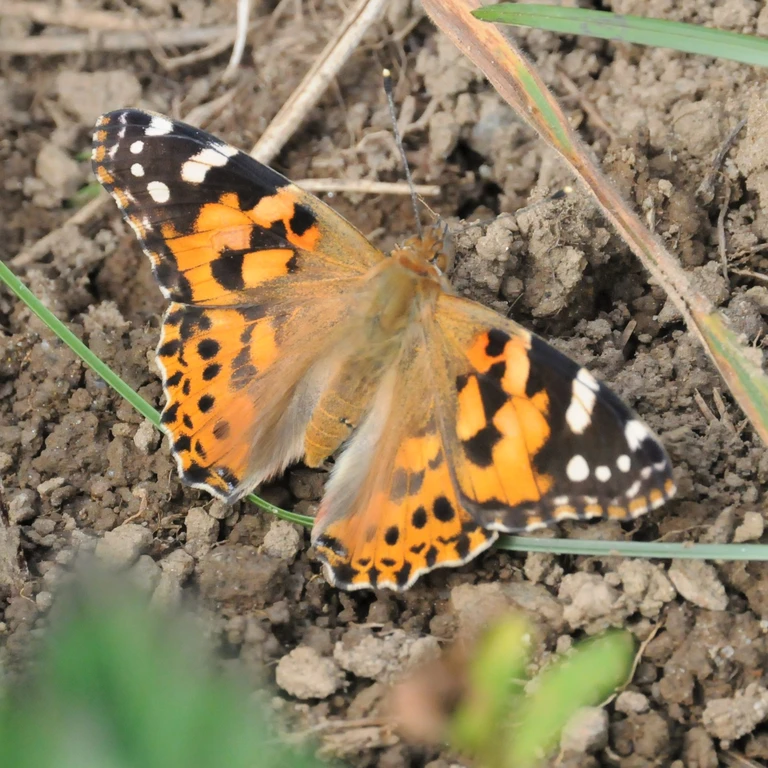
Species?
Vanessa cardui
